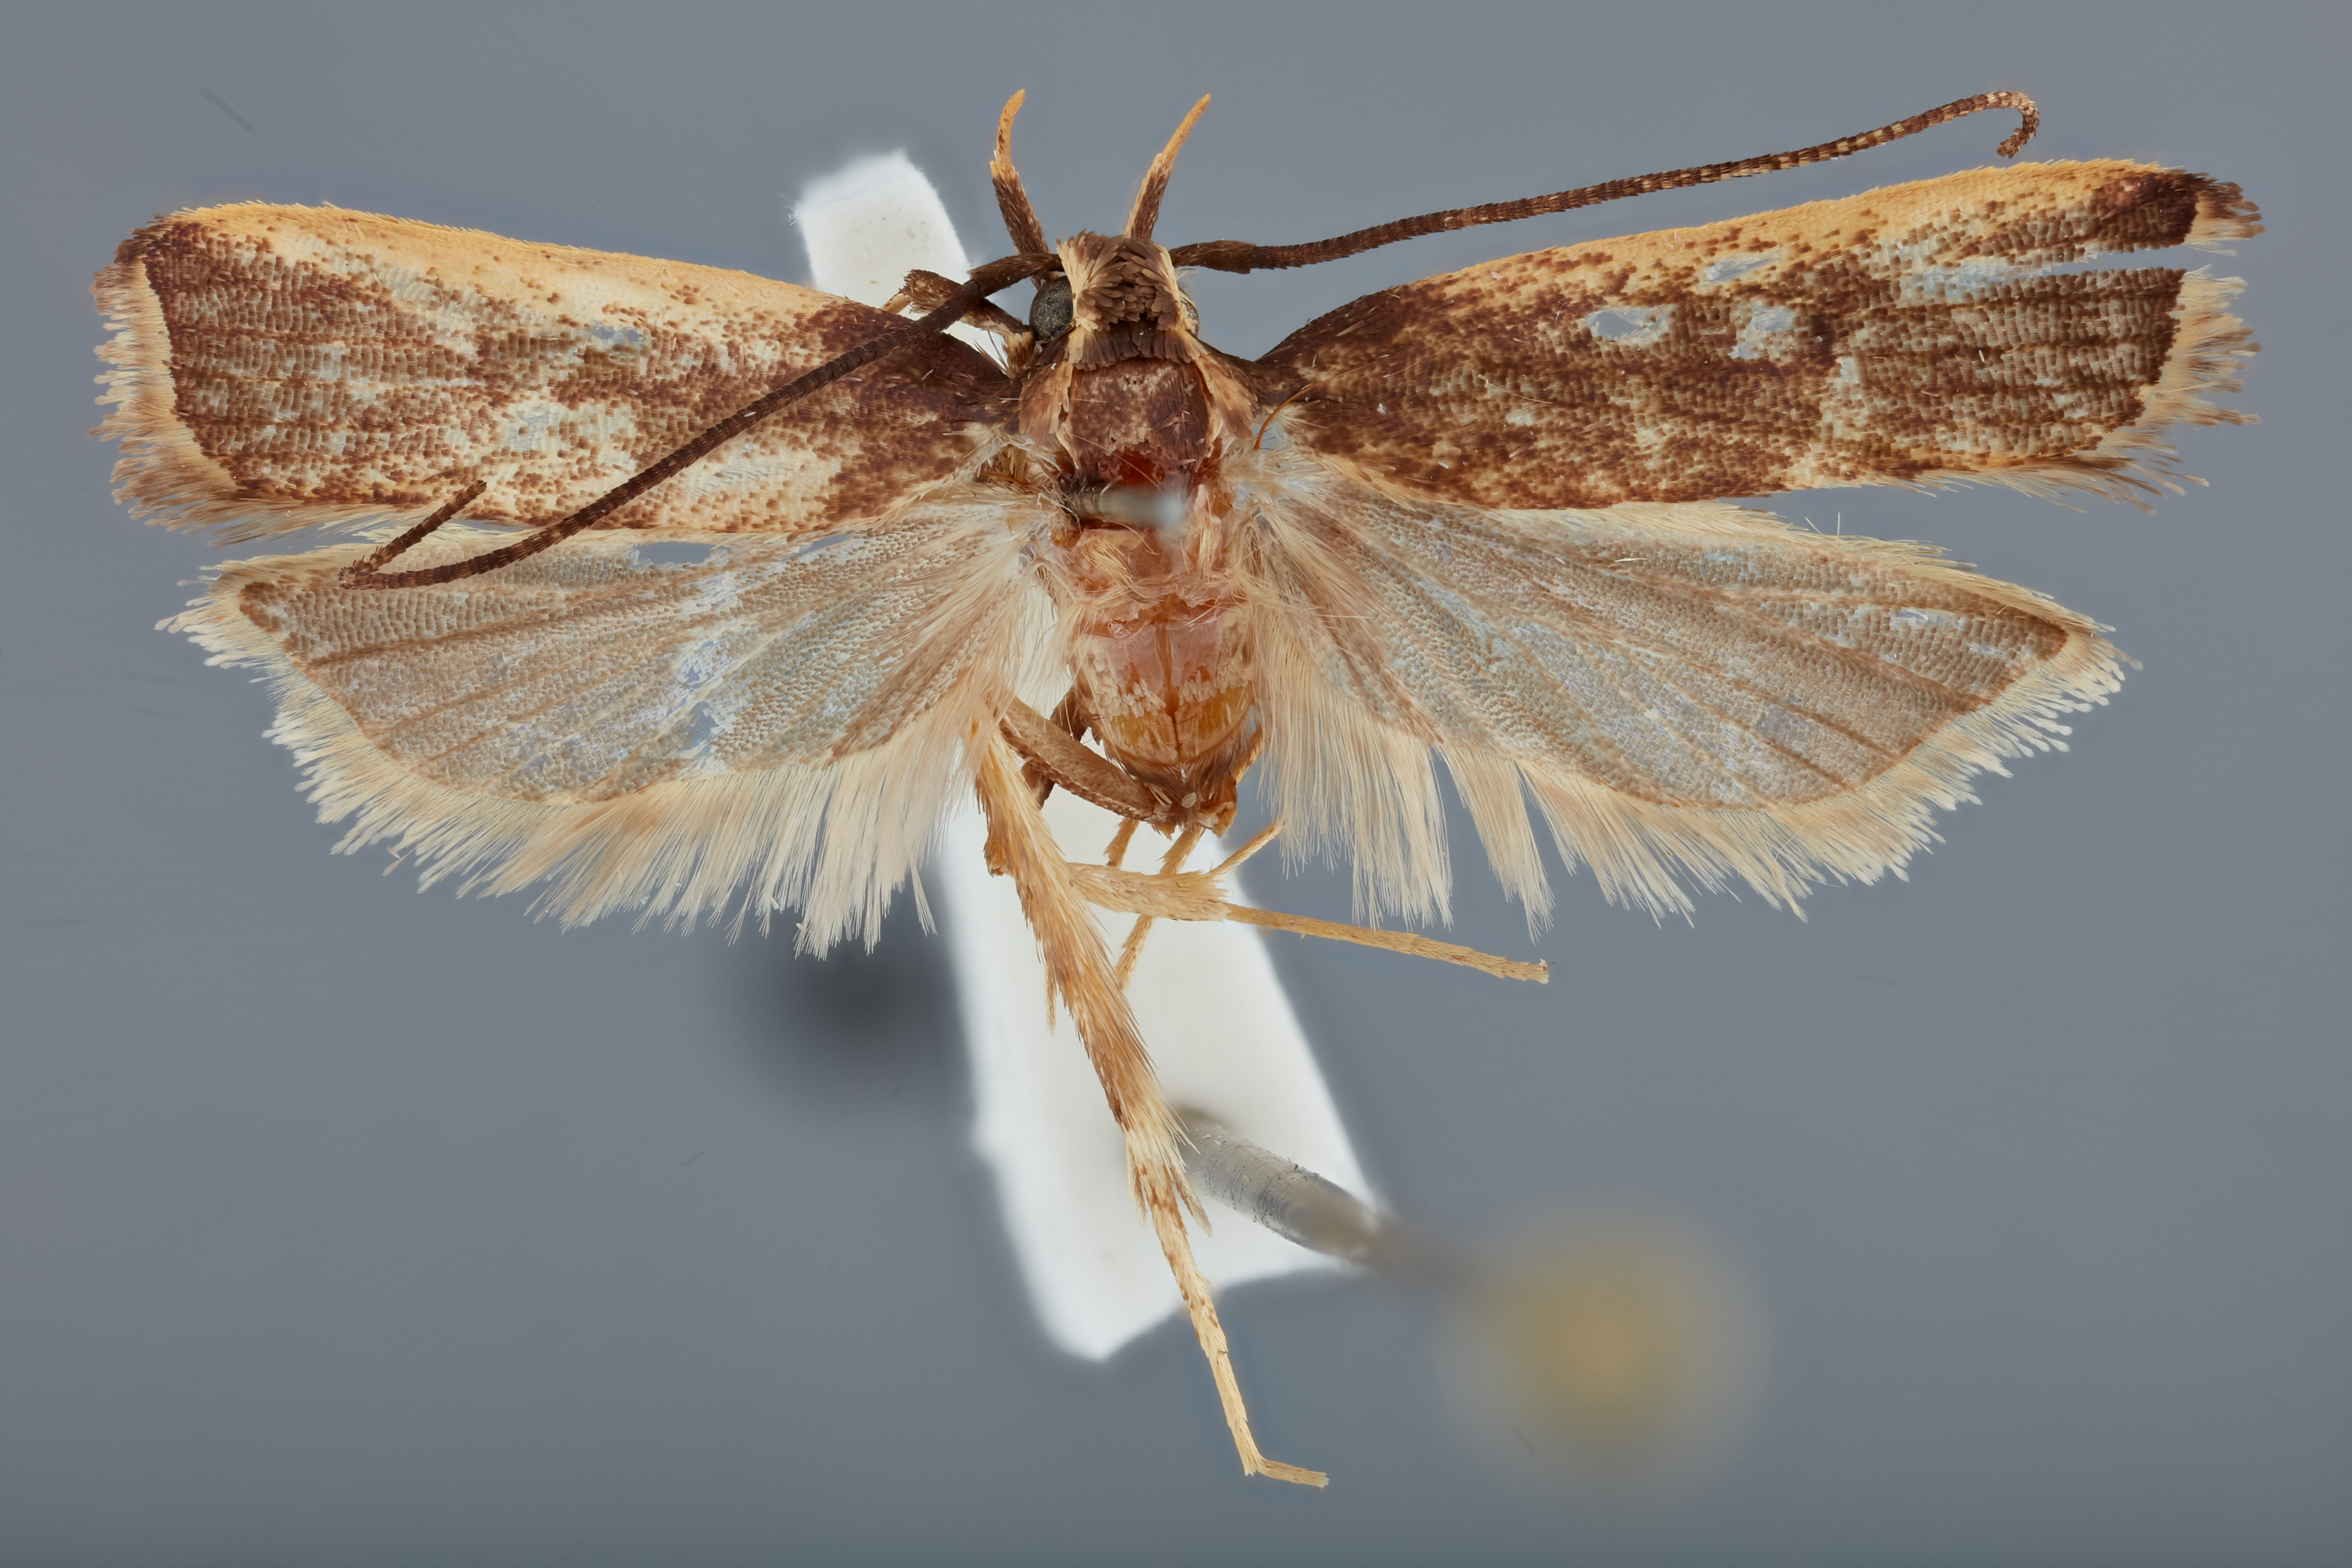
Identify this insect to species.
Telephata ferruginula
